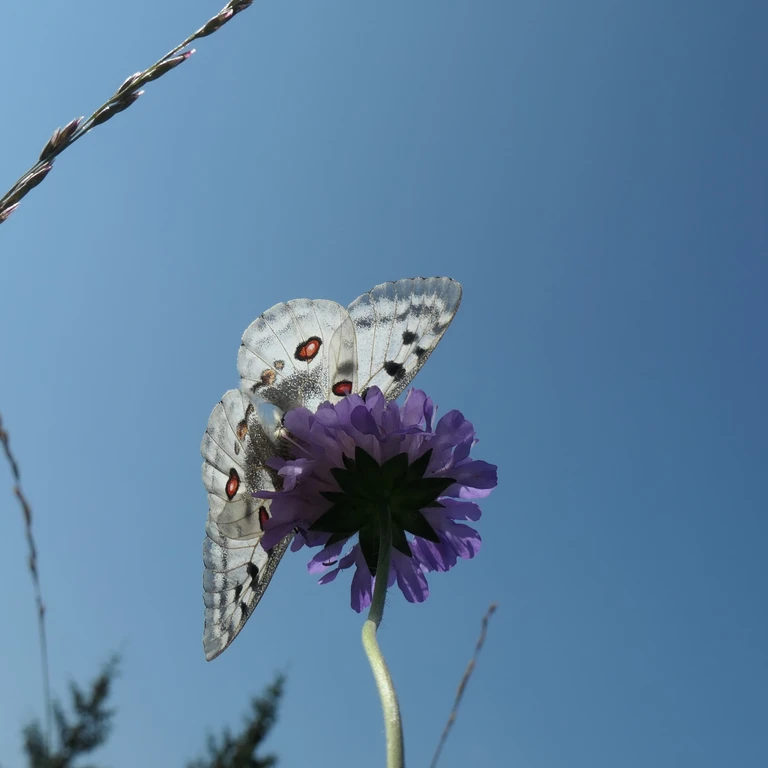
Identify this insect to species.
Parnassius apollo
